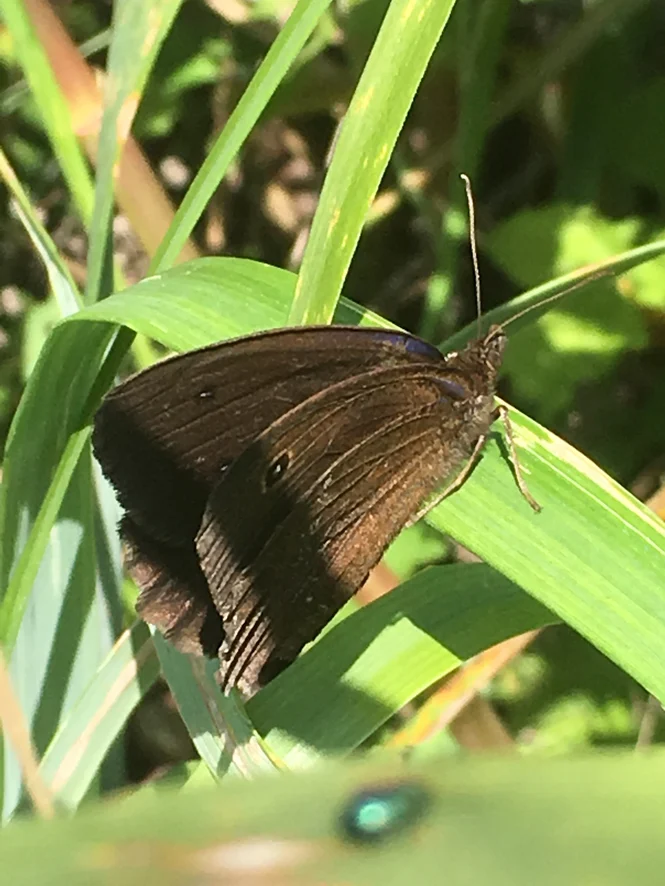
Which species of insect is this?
Minois dryas
